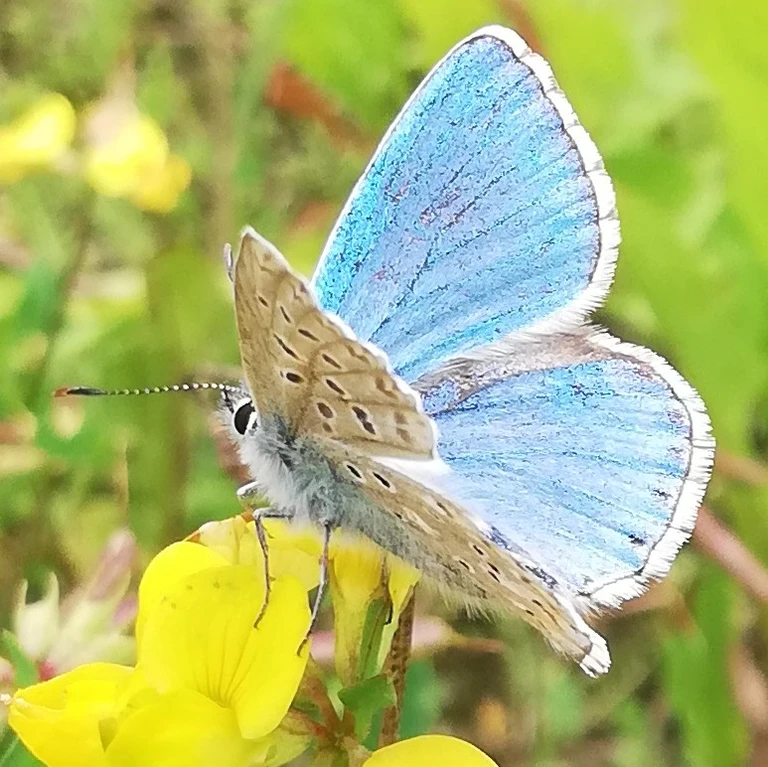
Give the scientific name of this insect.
Polyommatus dorylas
